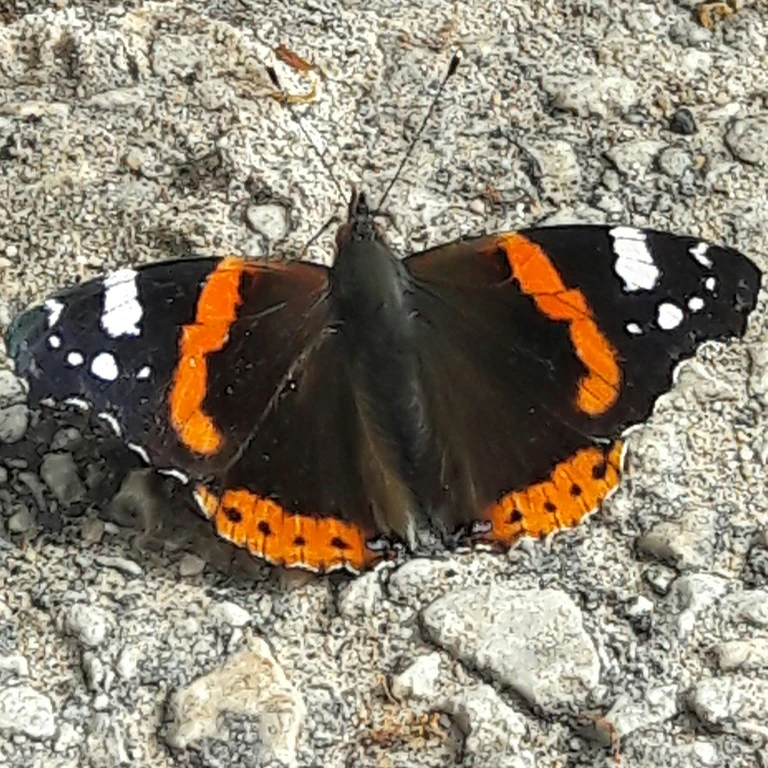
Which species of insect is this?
Vanessa atalanta
